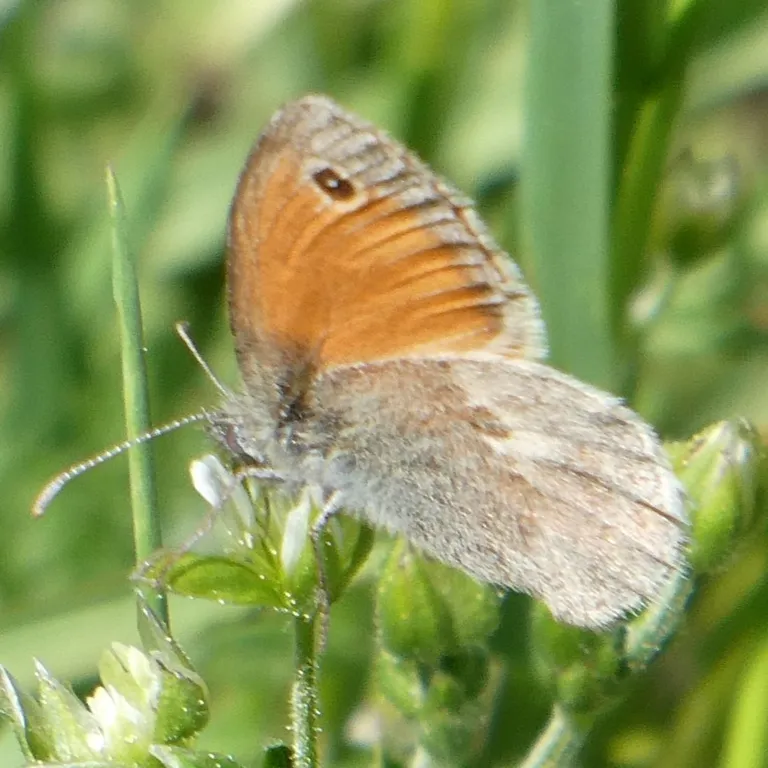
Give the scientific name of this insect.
Coenonympha pamphilus
